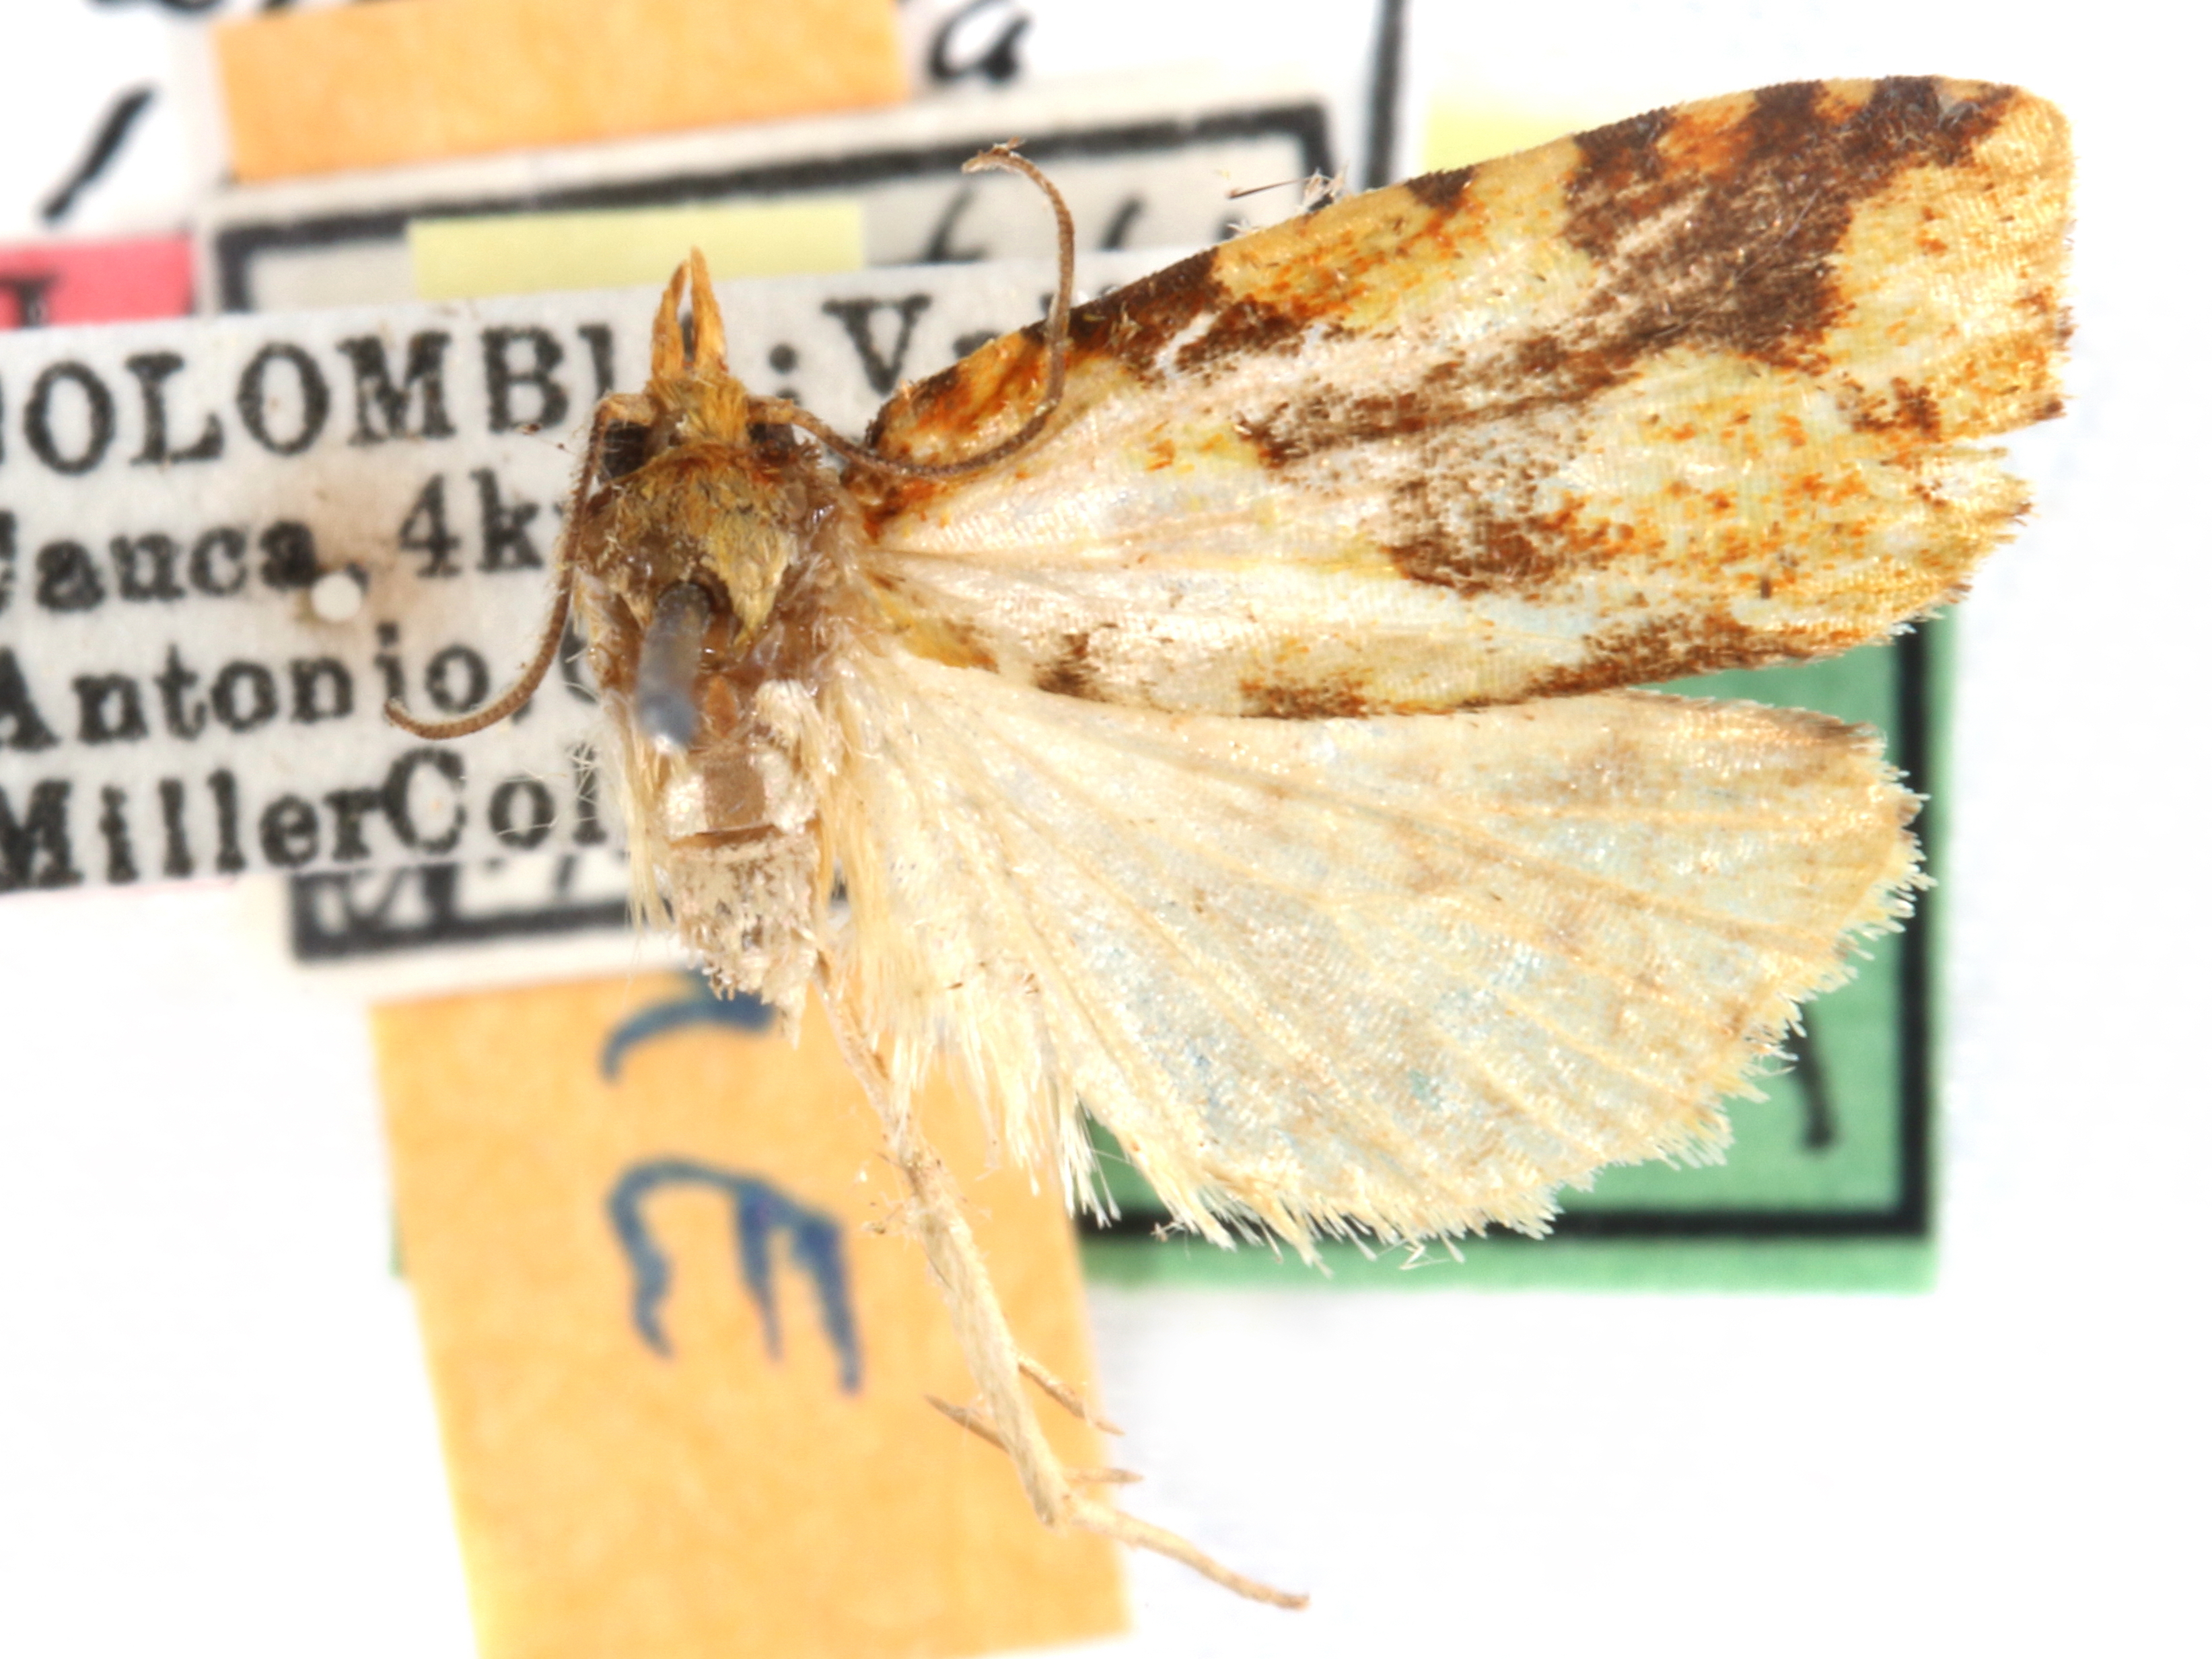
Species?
Paramorbia ithyclina
